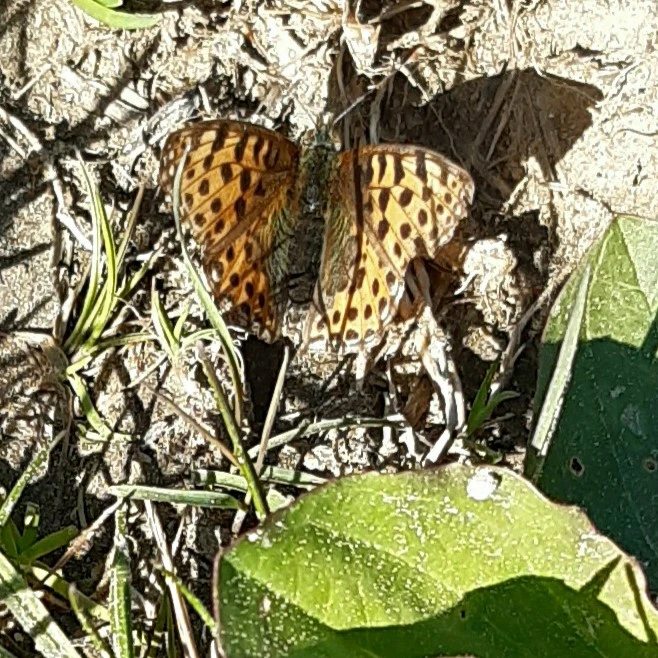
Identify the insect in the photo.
Issoria lathonia
